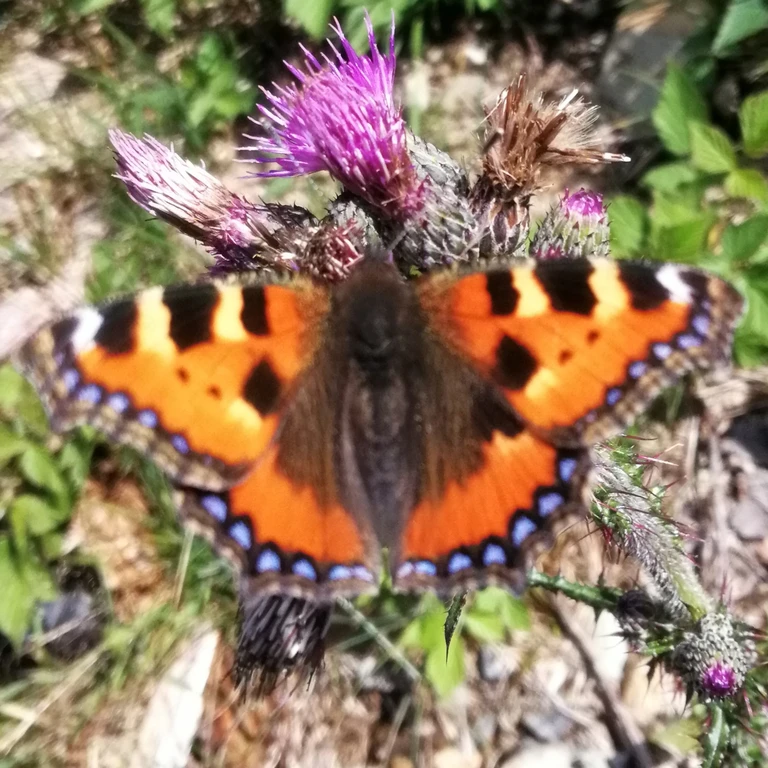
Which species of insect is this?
Aglais urticae
